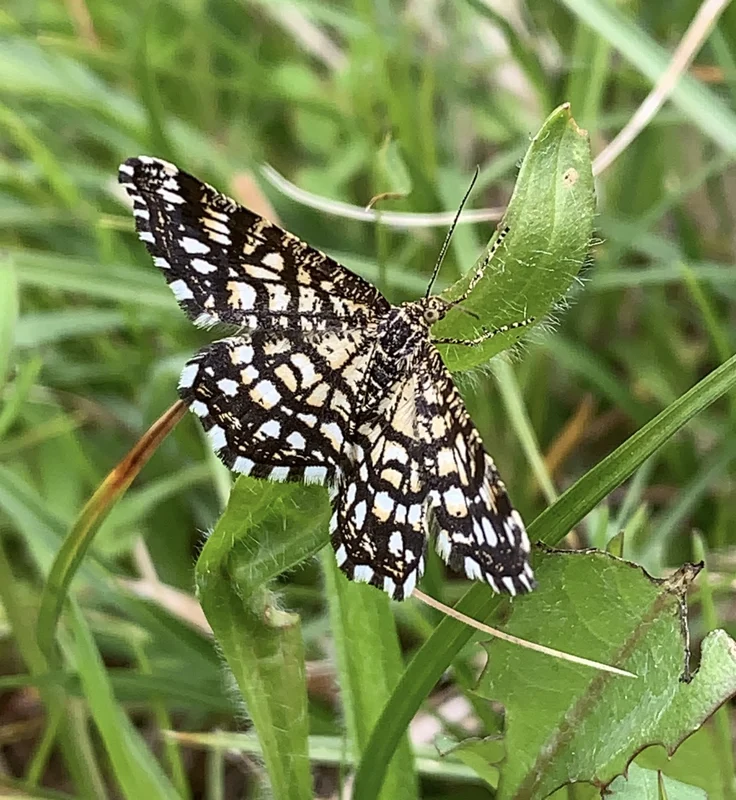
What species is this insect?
Chiasmia clathrata
